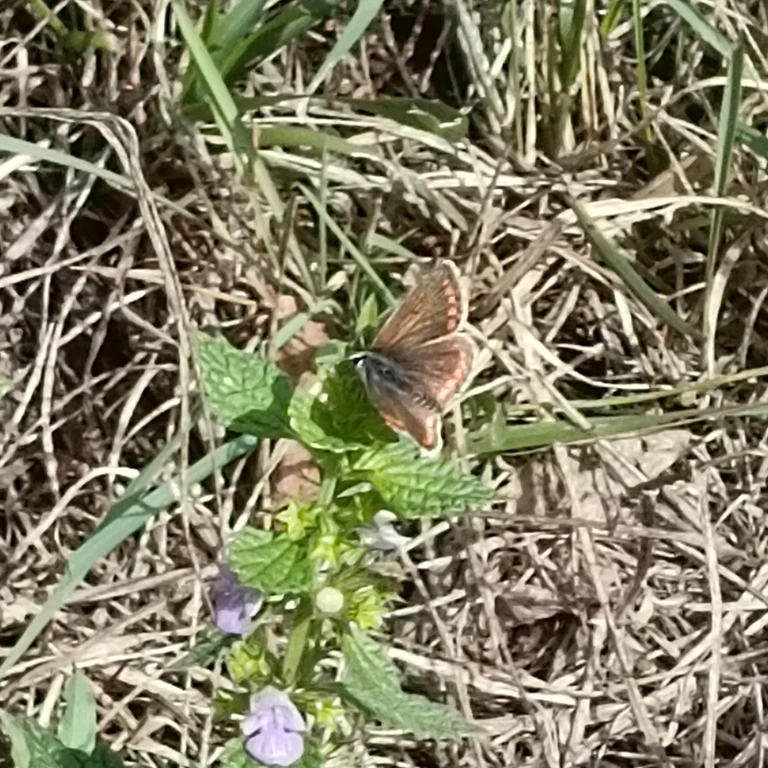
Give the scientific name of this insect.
Aricia agestis/artaxerxes
